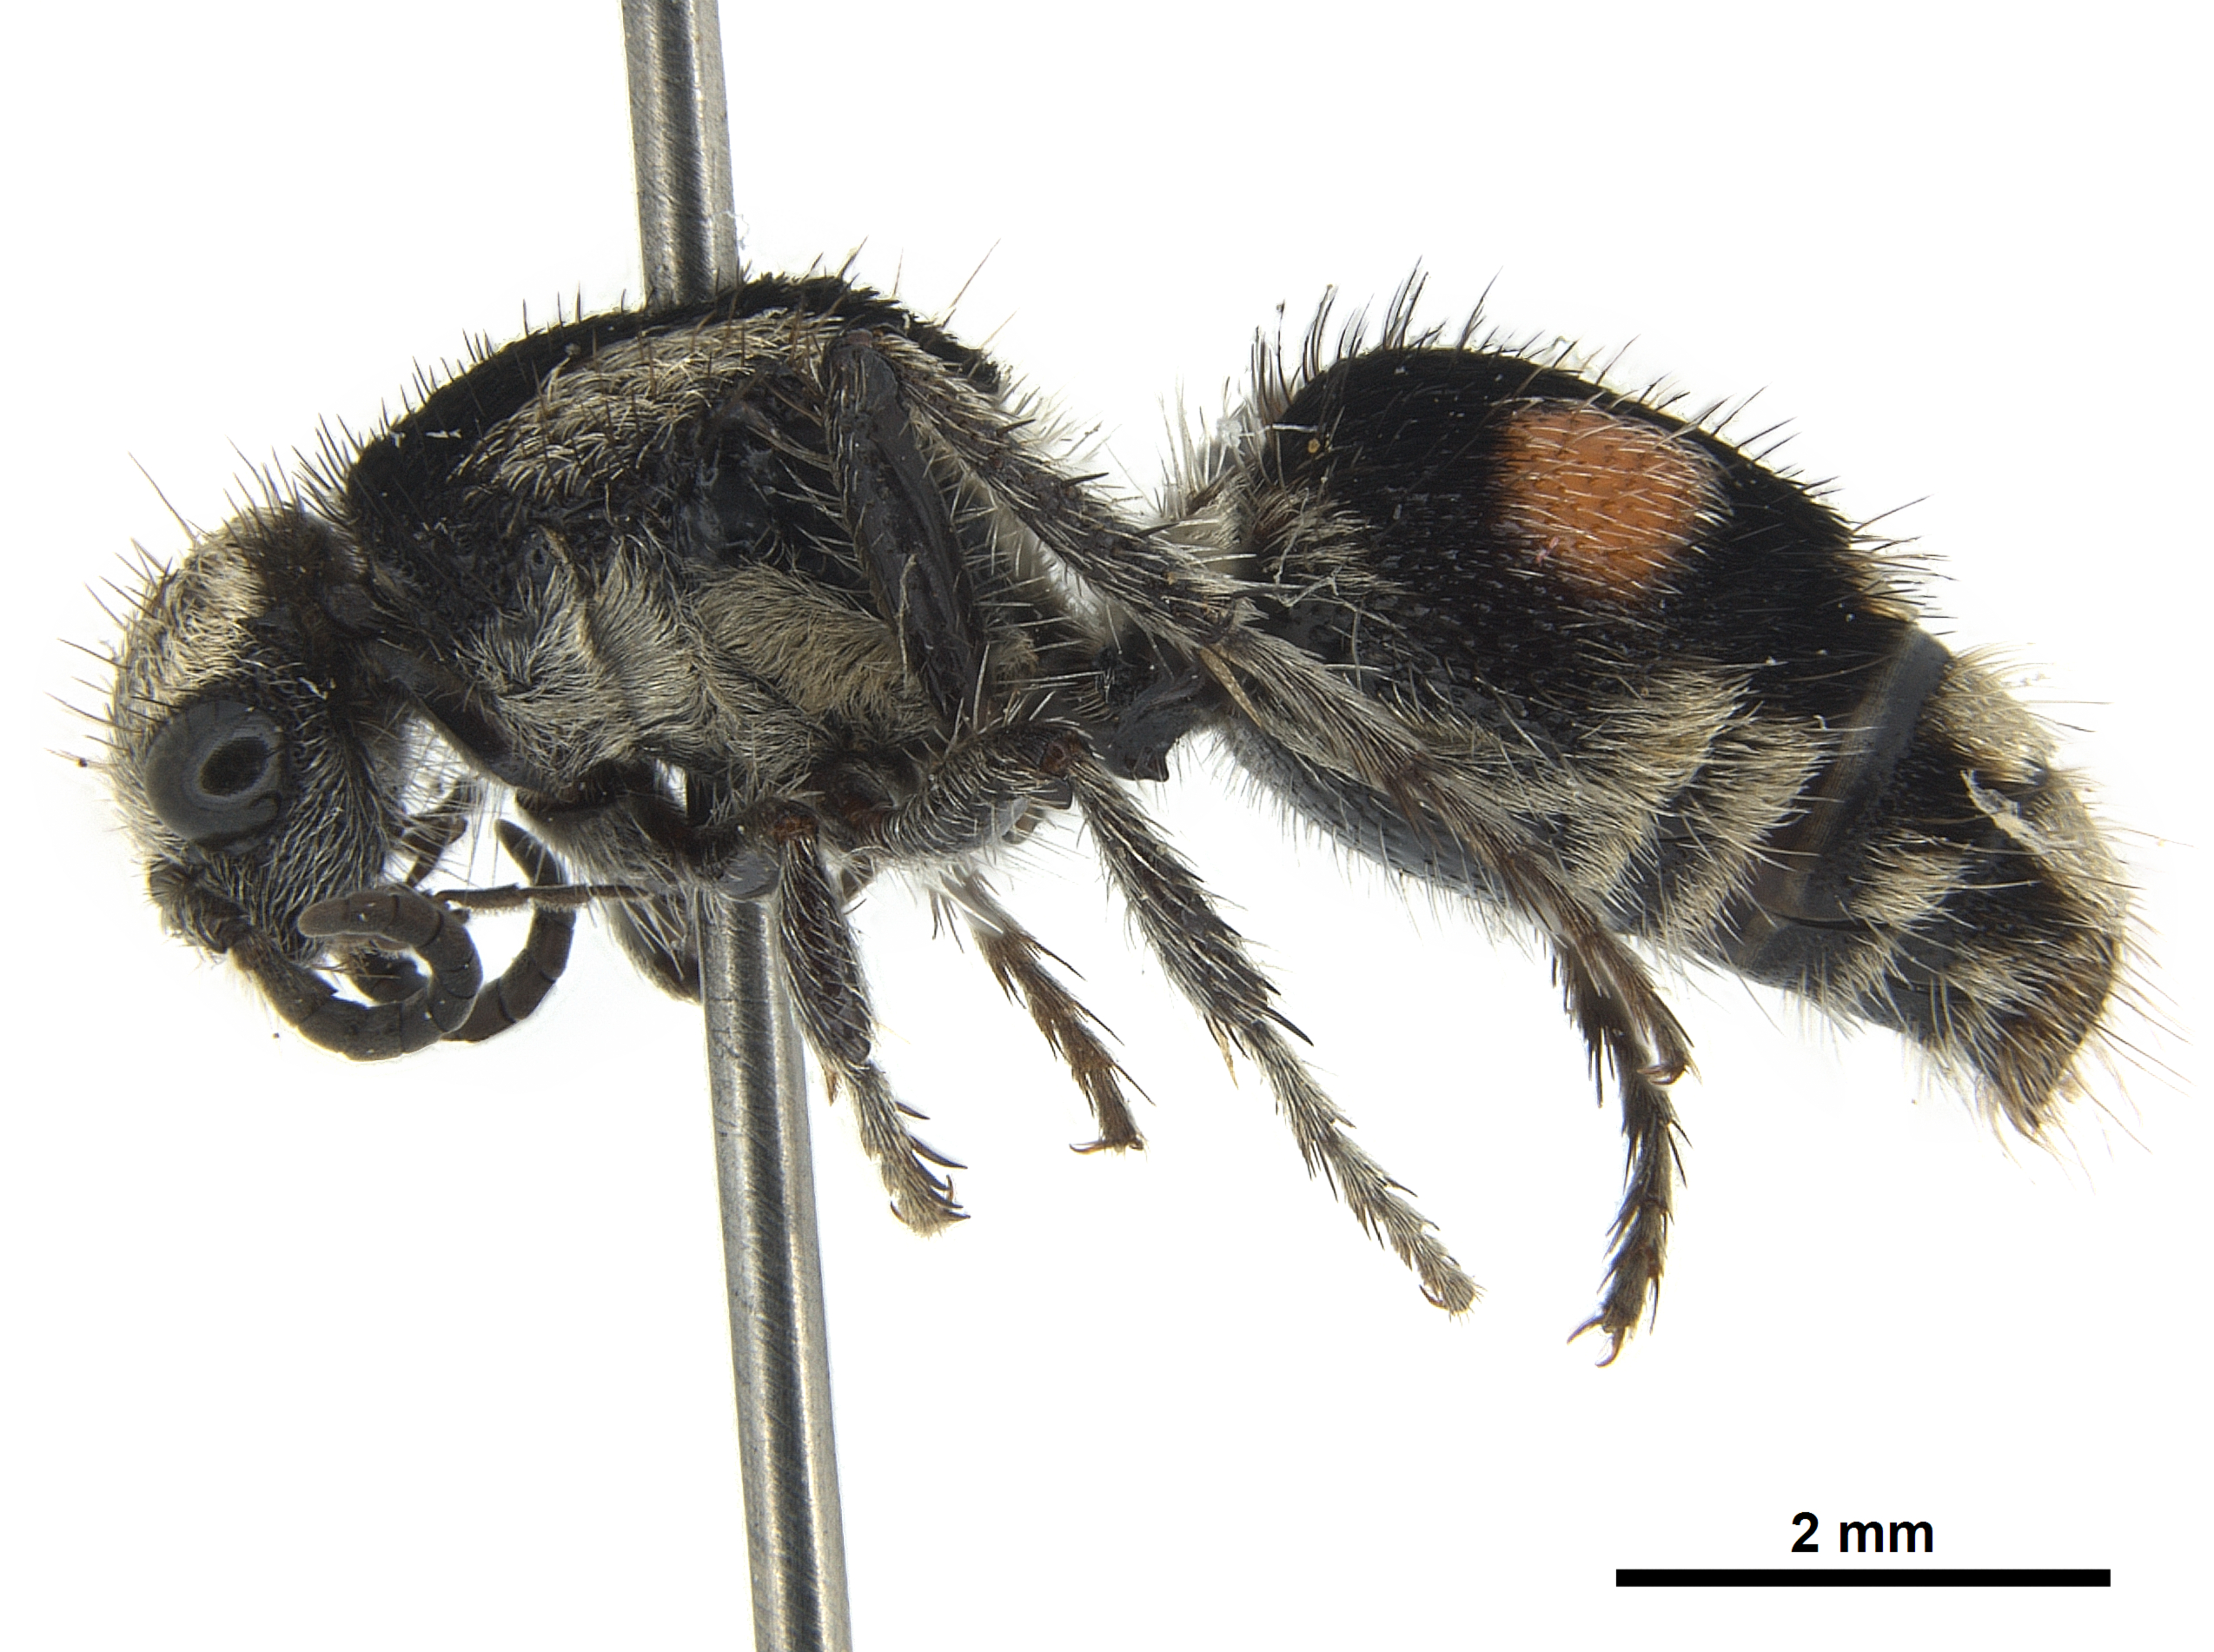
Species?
Traumatomutilla gemina
